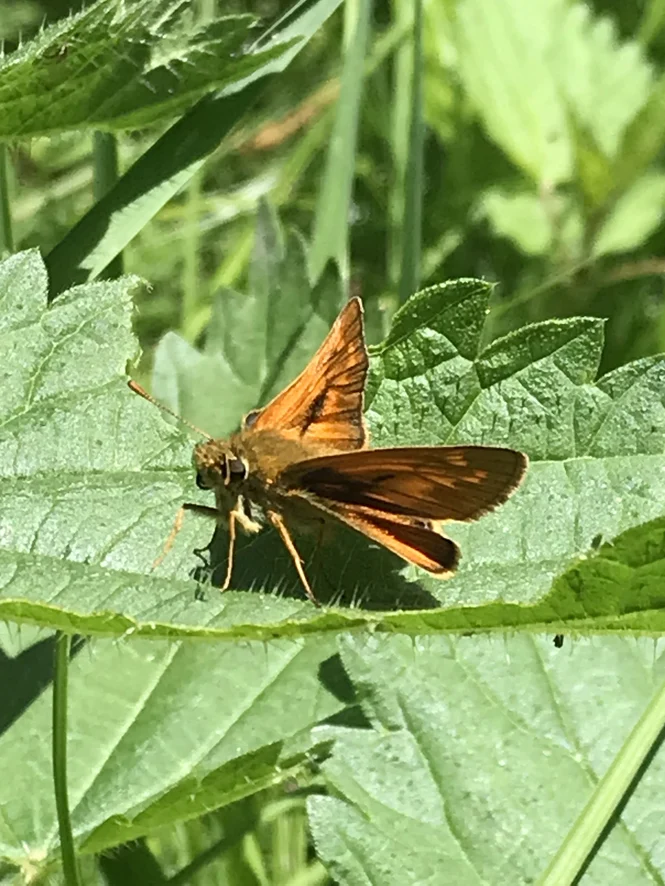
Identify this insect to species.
Ochlodes sylvanus (also Ochlodes venata)
